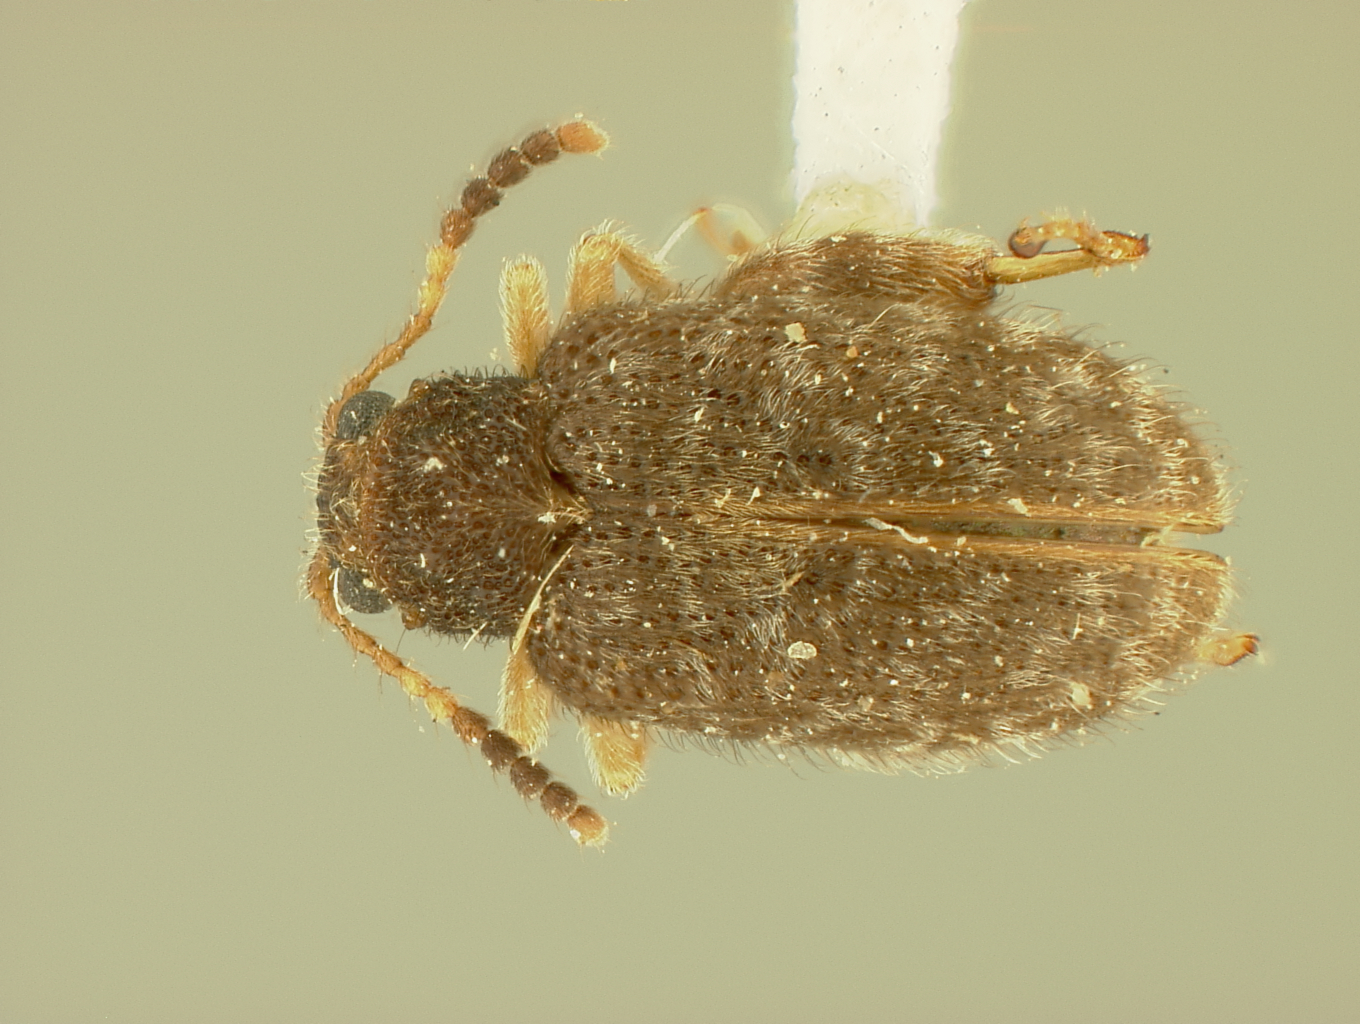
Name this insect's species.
Distigmoptera texana
